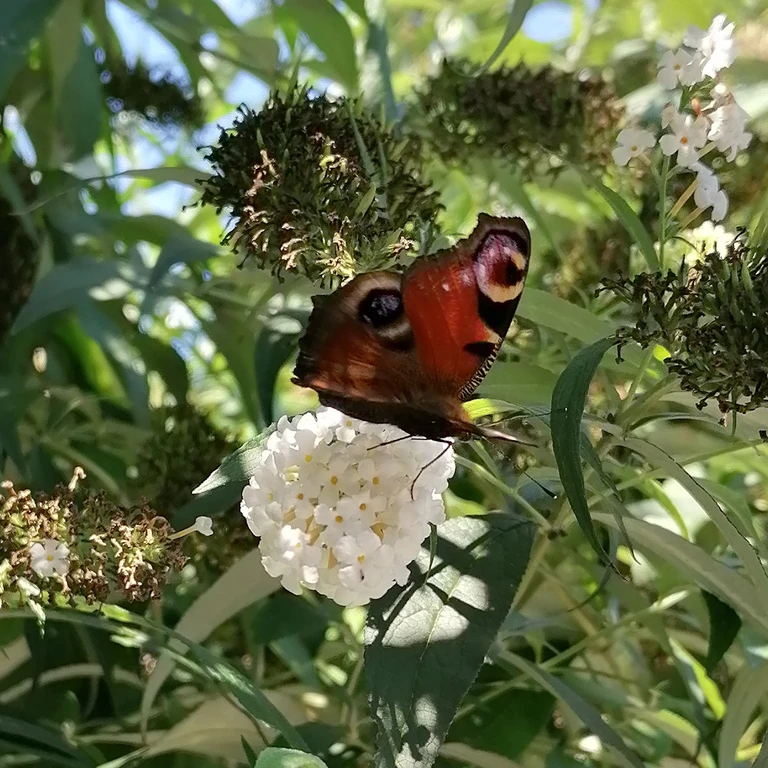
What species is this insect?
Aglais io
